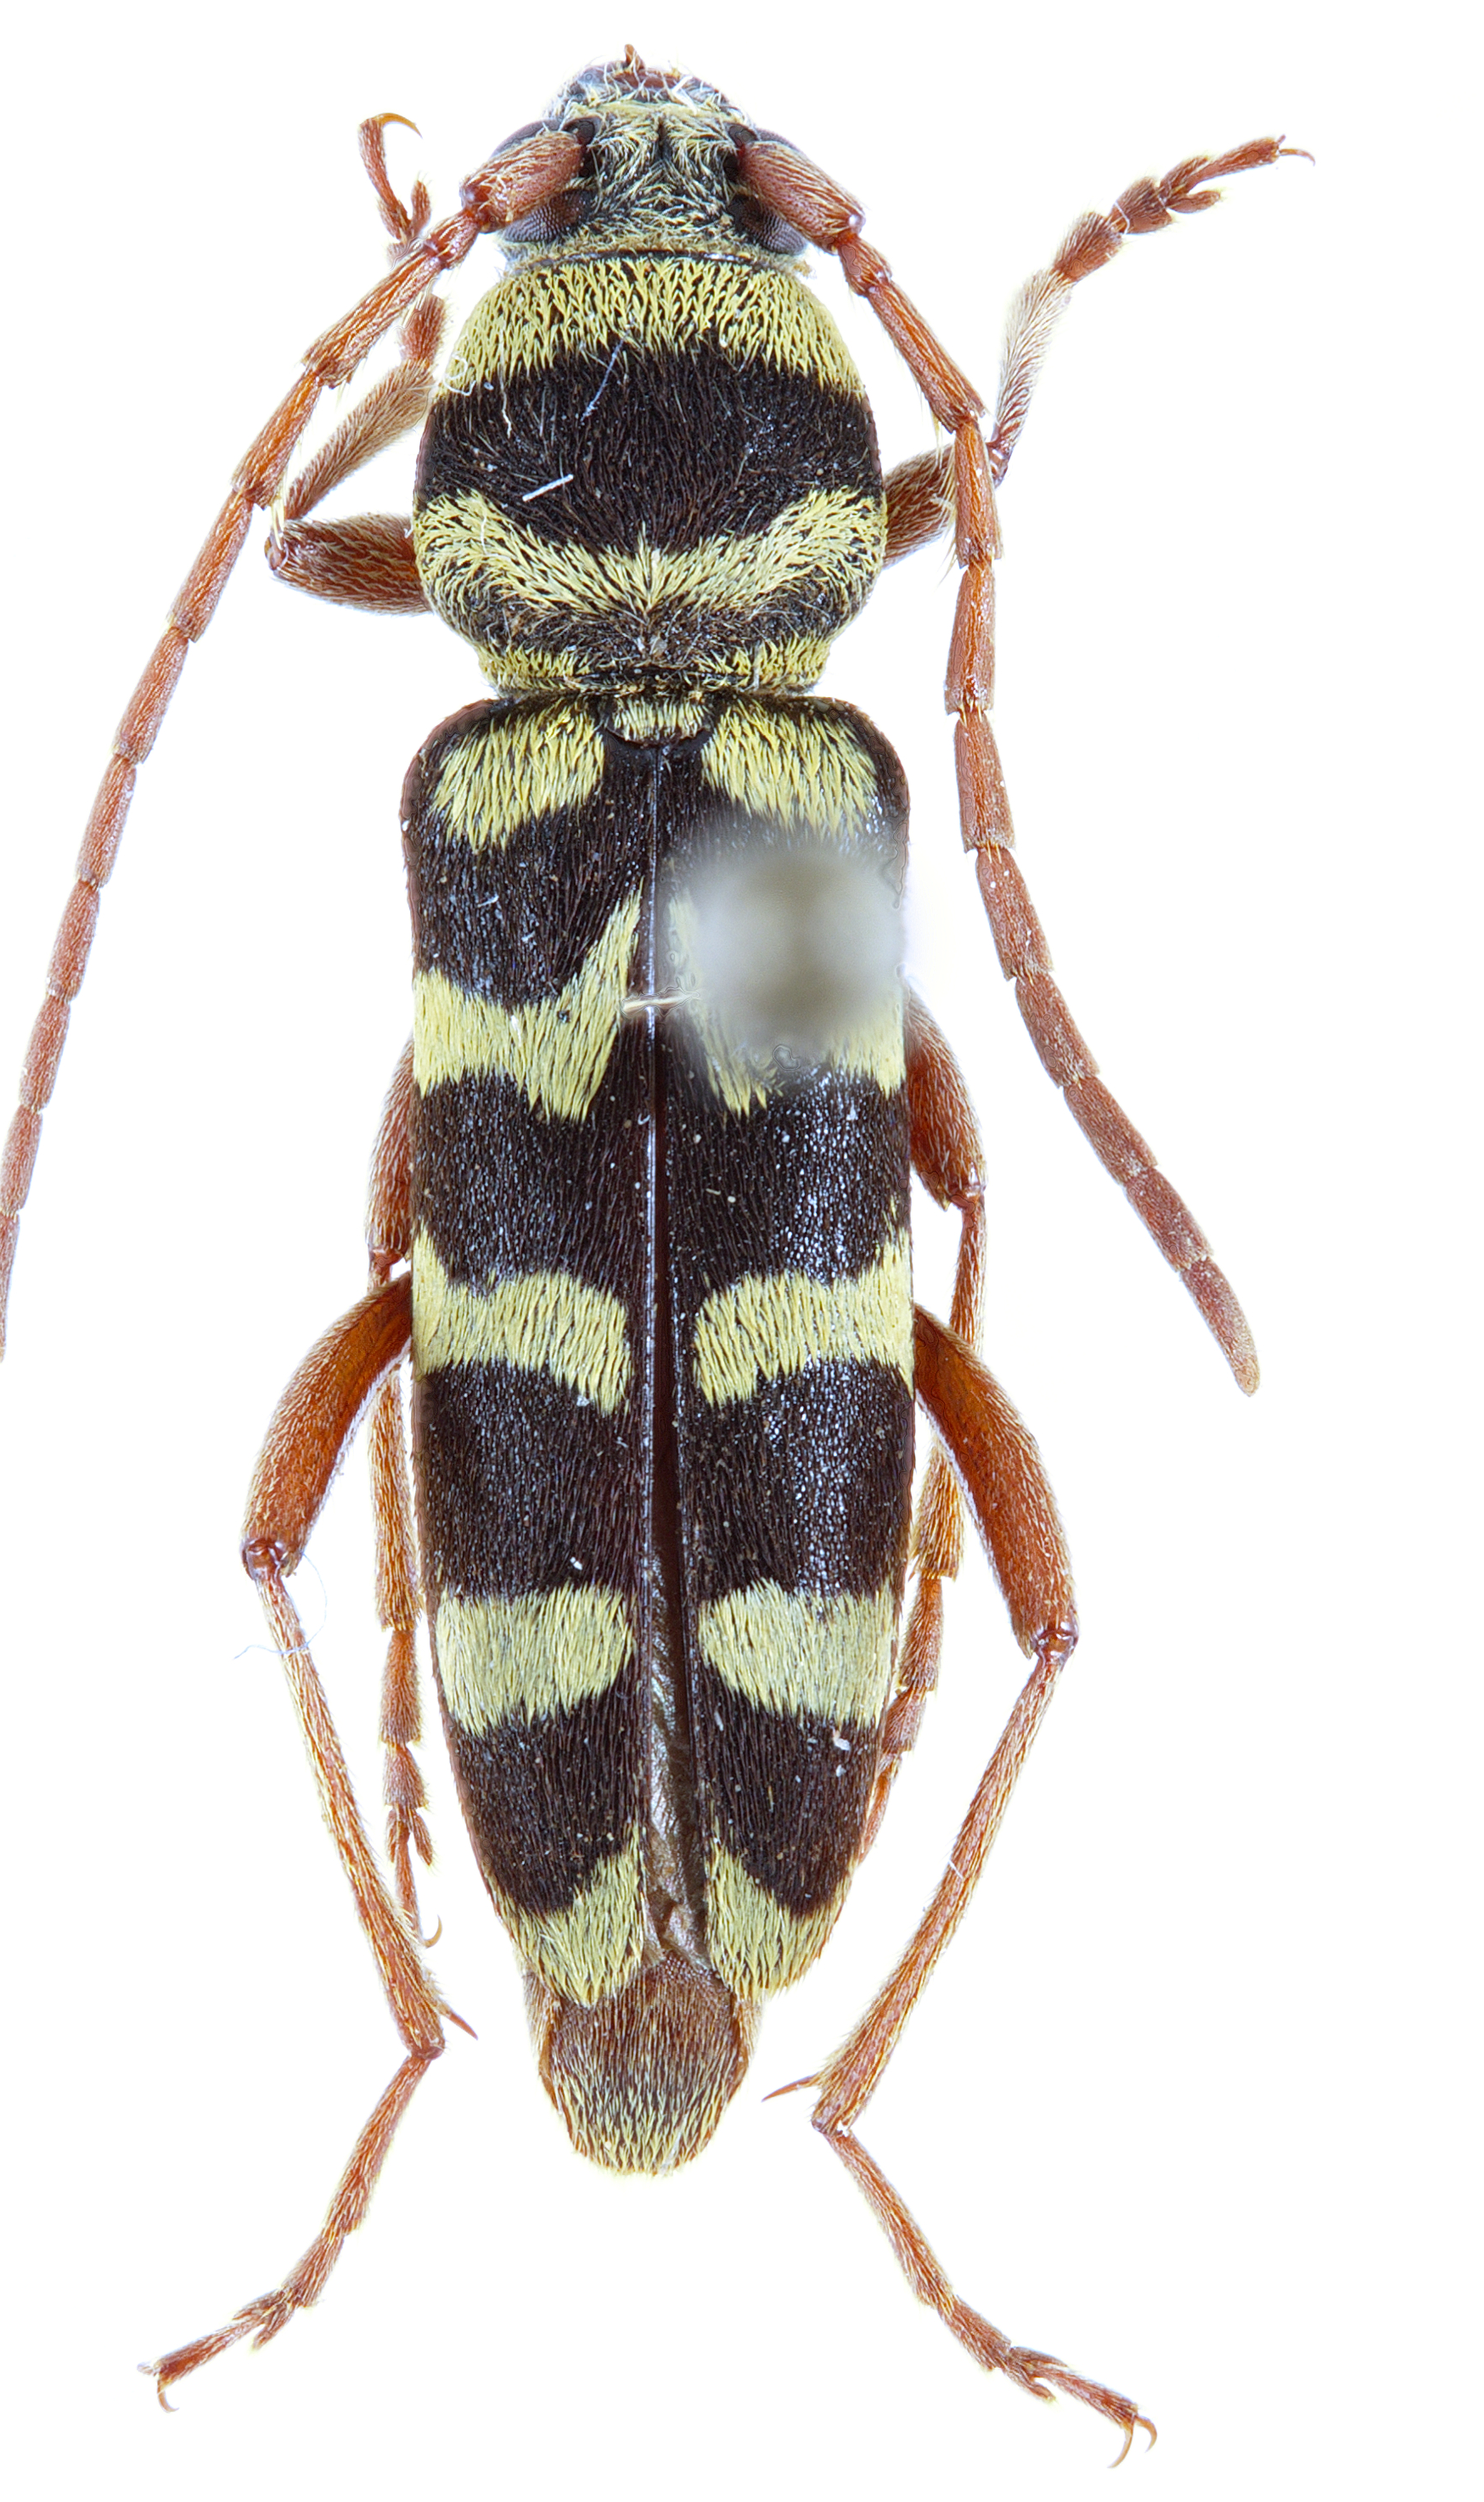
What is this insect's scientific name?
Echinocerus floralis
